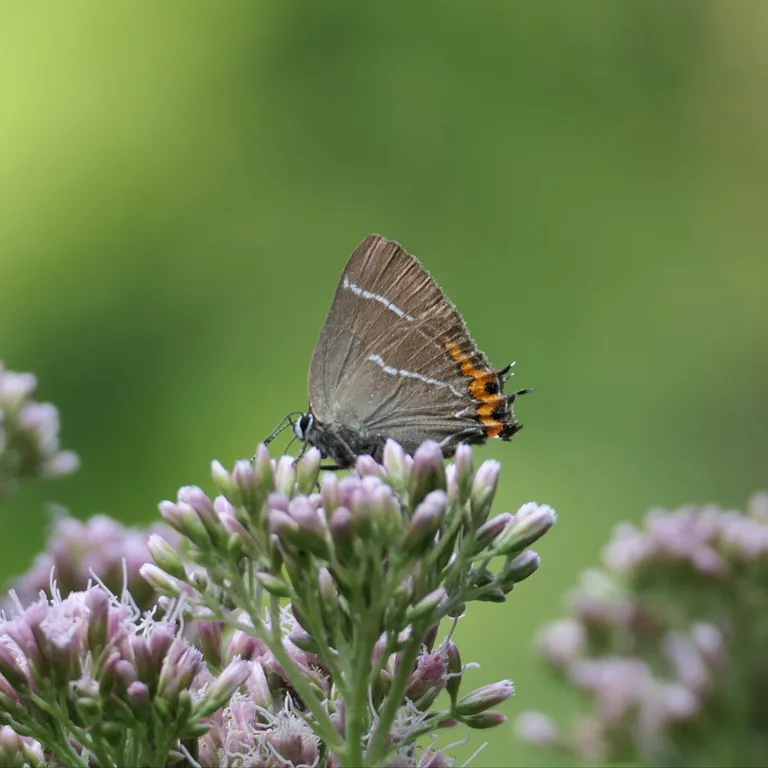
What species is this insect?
Satyrium w-album
